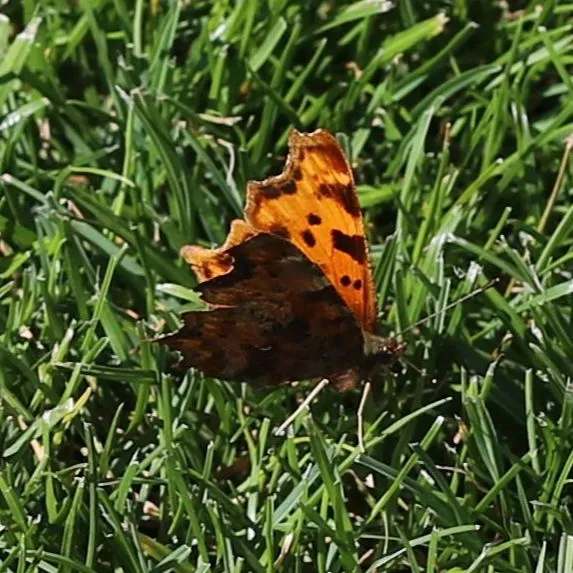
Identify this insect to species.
Polygonia c-album
